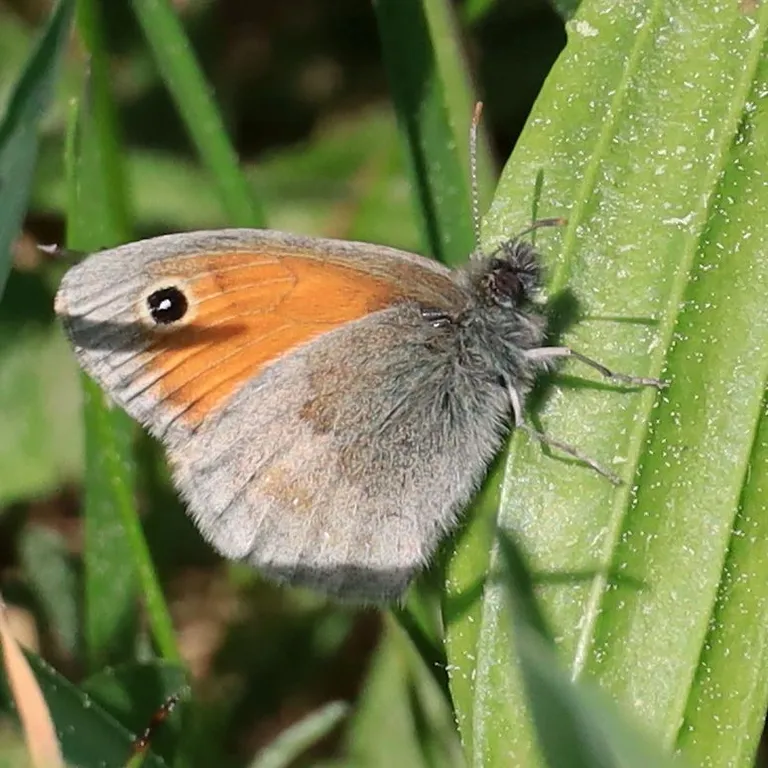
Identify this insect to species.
Coenonympha pamphilus
